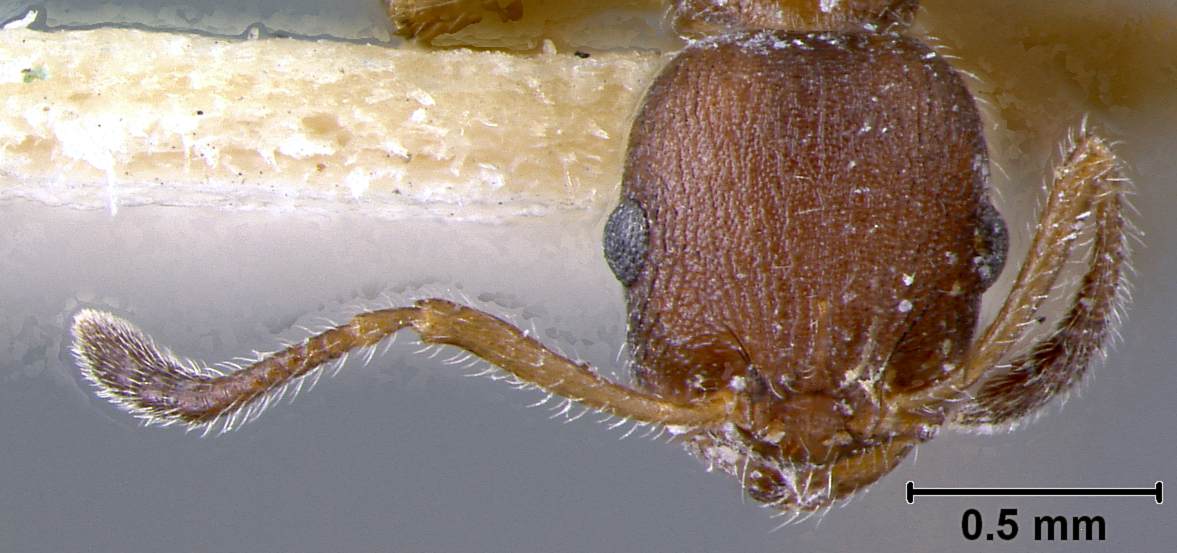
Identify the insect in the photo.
Macromischa bruneri
